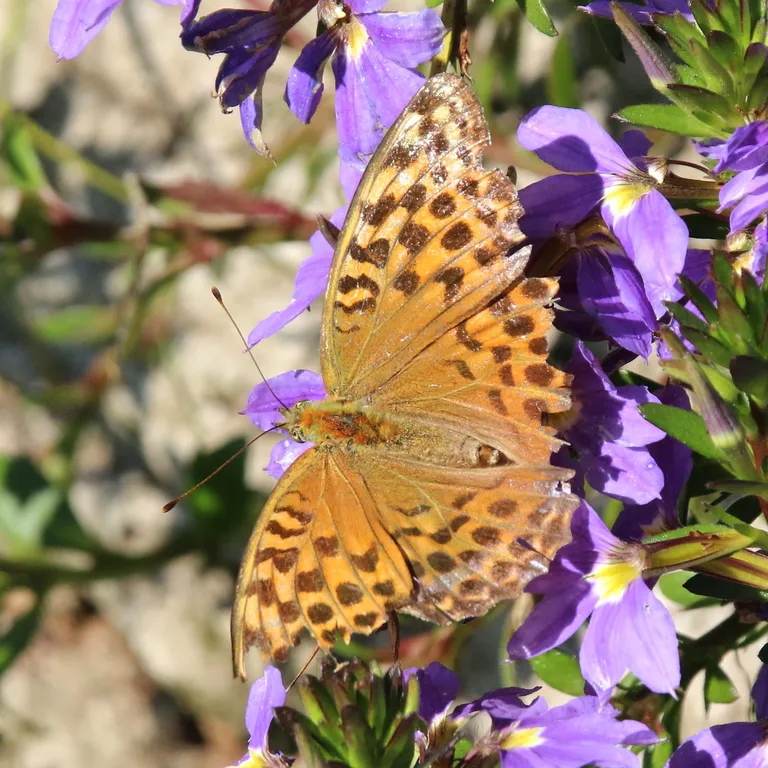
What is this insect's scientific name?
Argynnis paphia
